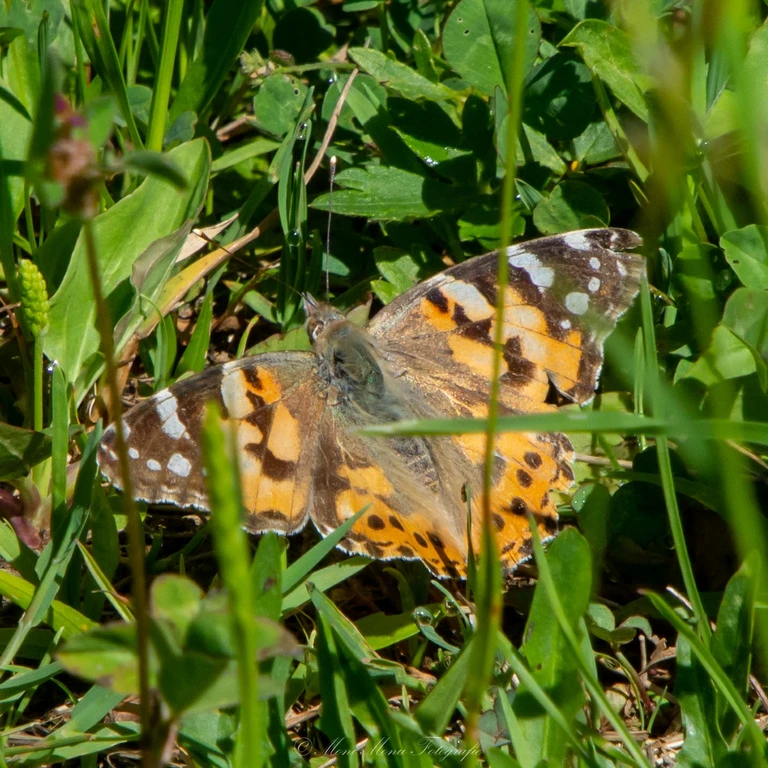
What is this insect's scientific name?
Vanessa cardui
